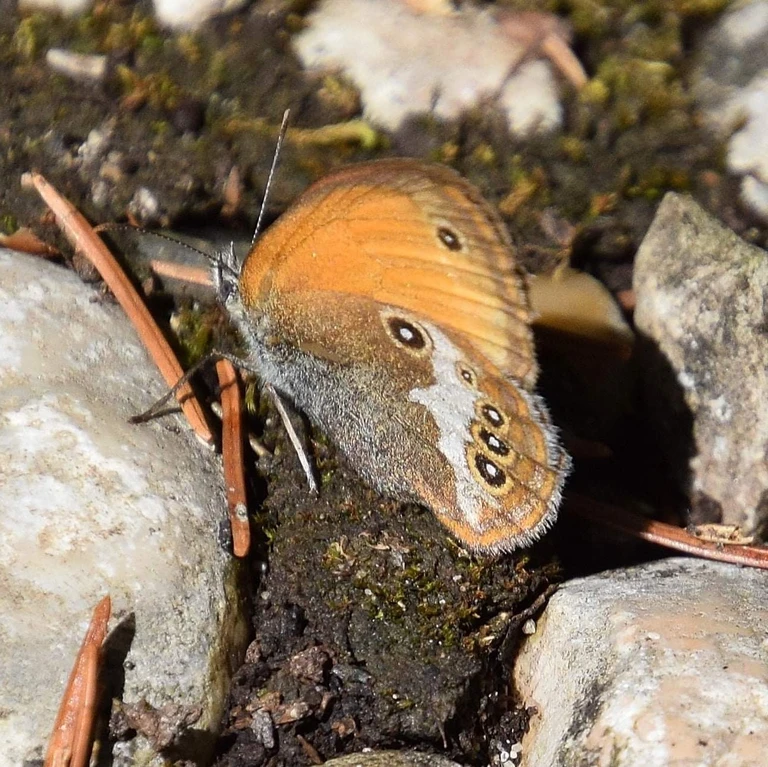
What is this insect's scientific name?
Coenonympha arcania
